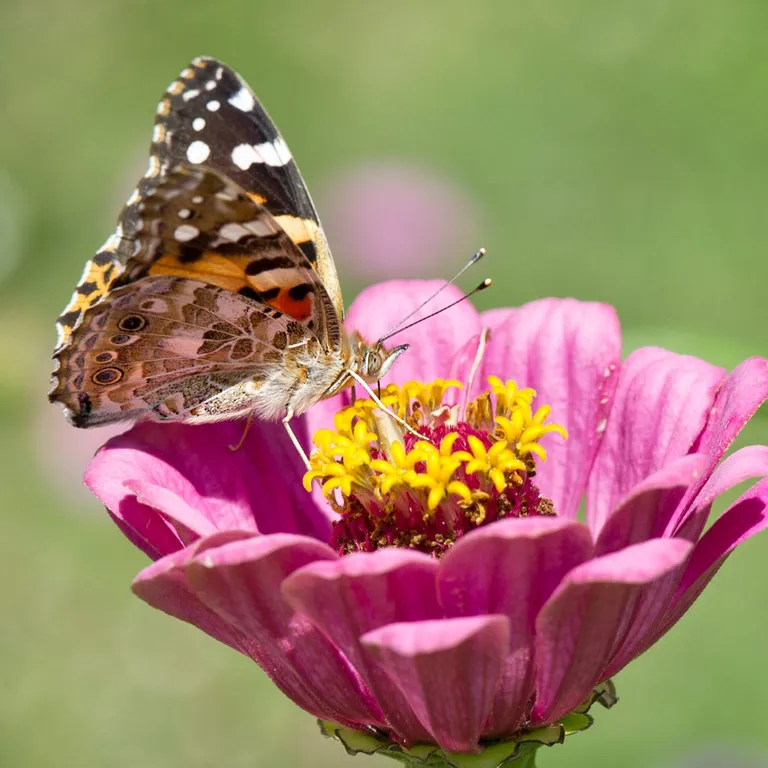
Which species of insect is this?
Vanessa cardui
